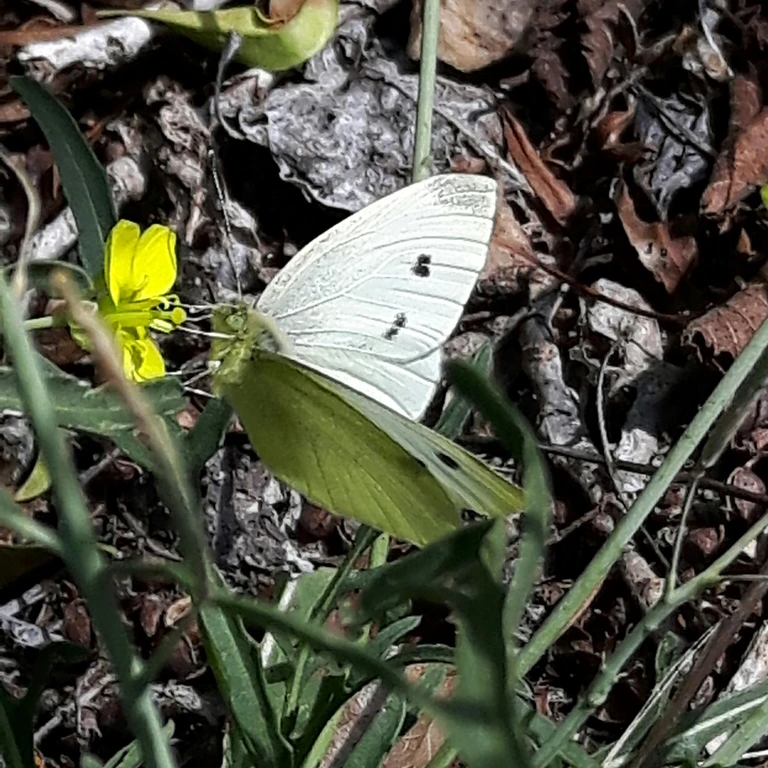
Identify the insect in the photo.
Pieris rapae
